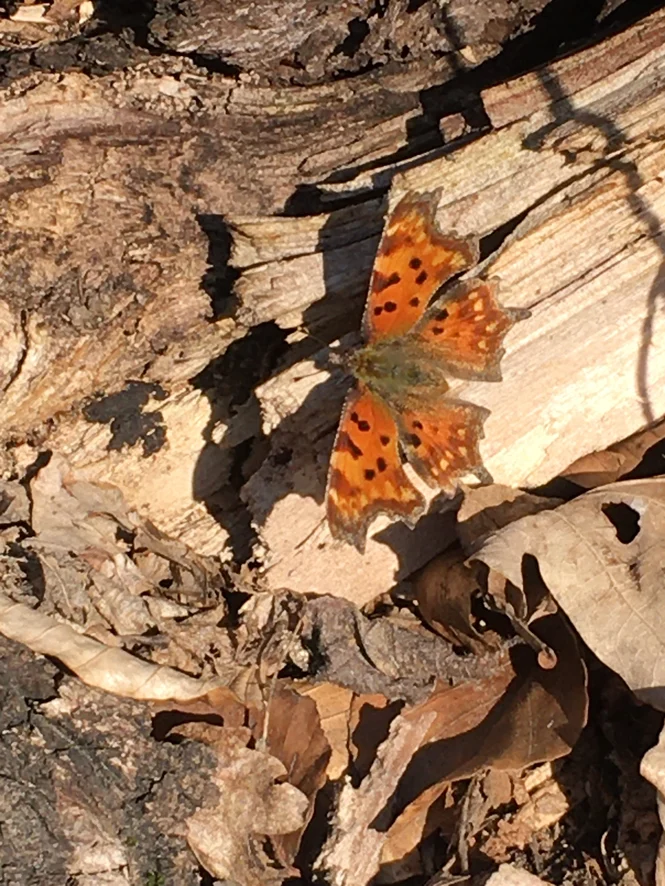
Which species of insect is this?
Polygonia c-album
